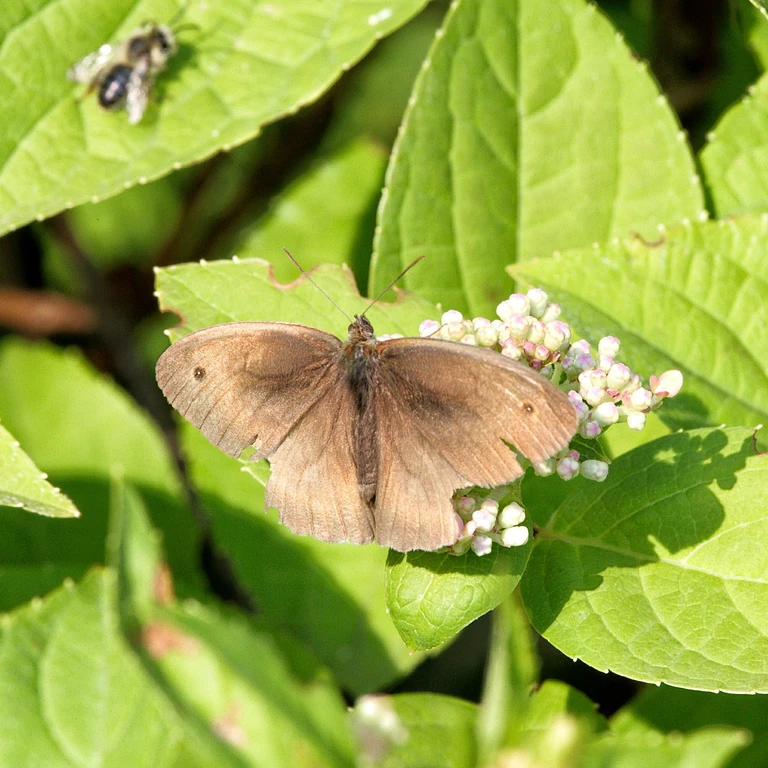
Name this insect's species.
Maniola jurtina
